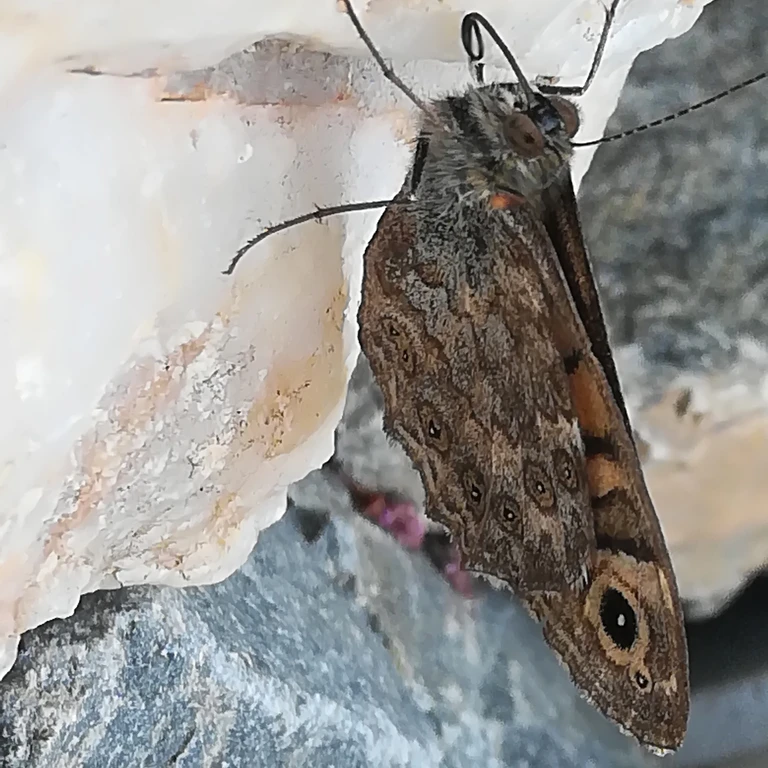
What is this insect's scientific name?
Lasiommata megera (also Pararge megera)
